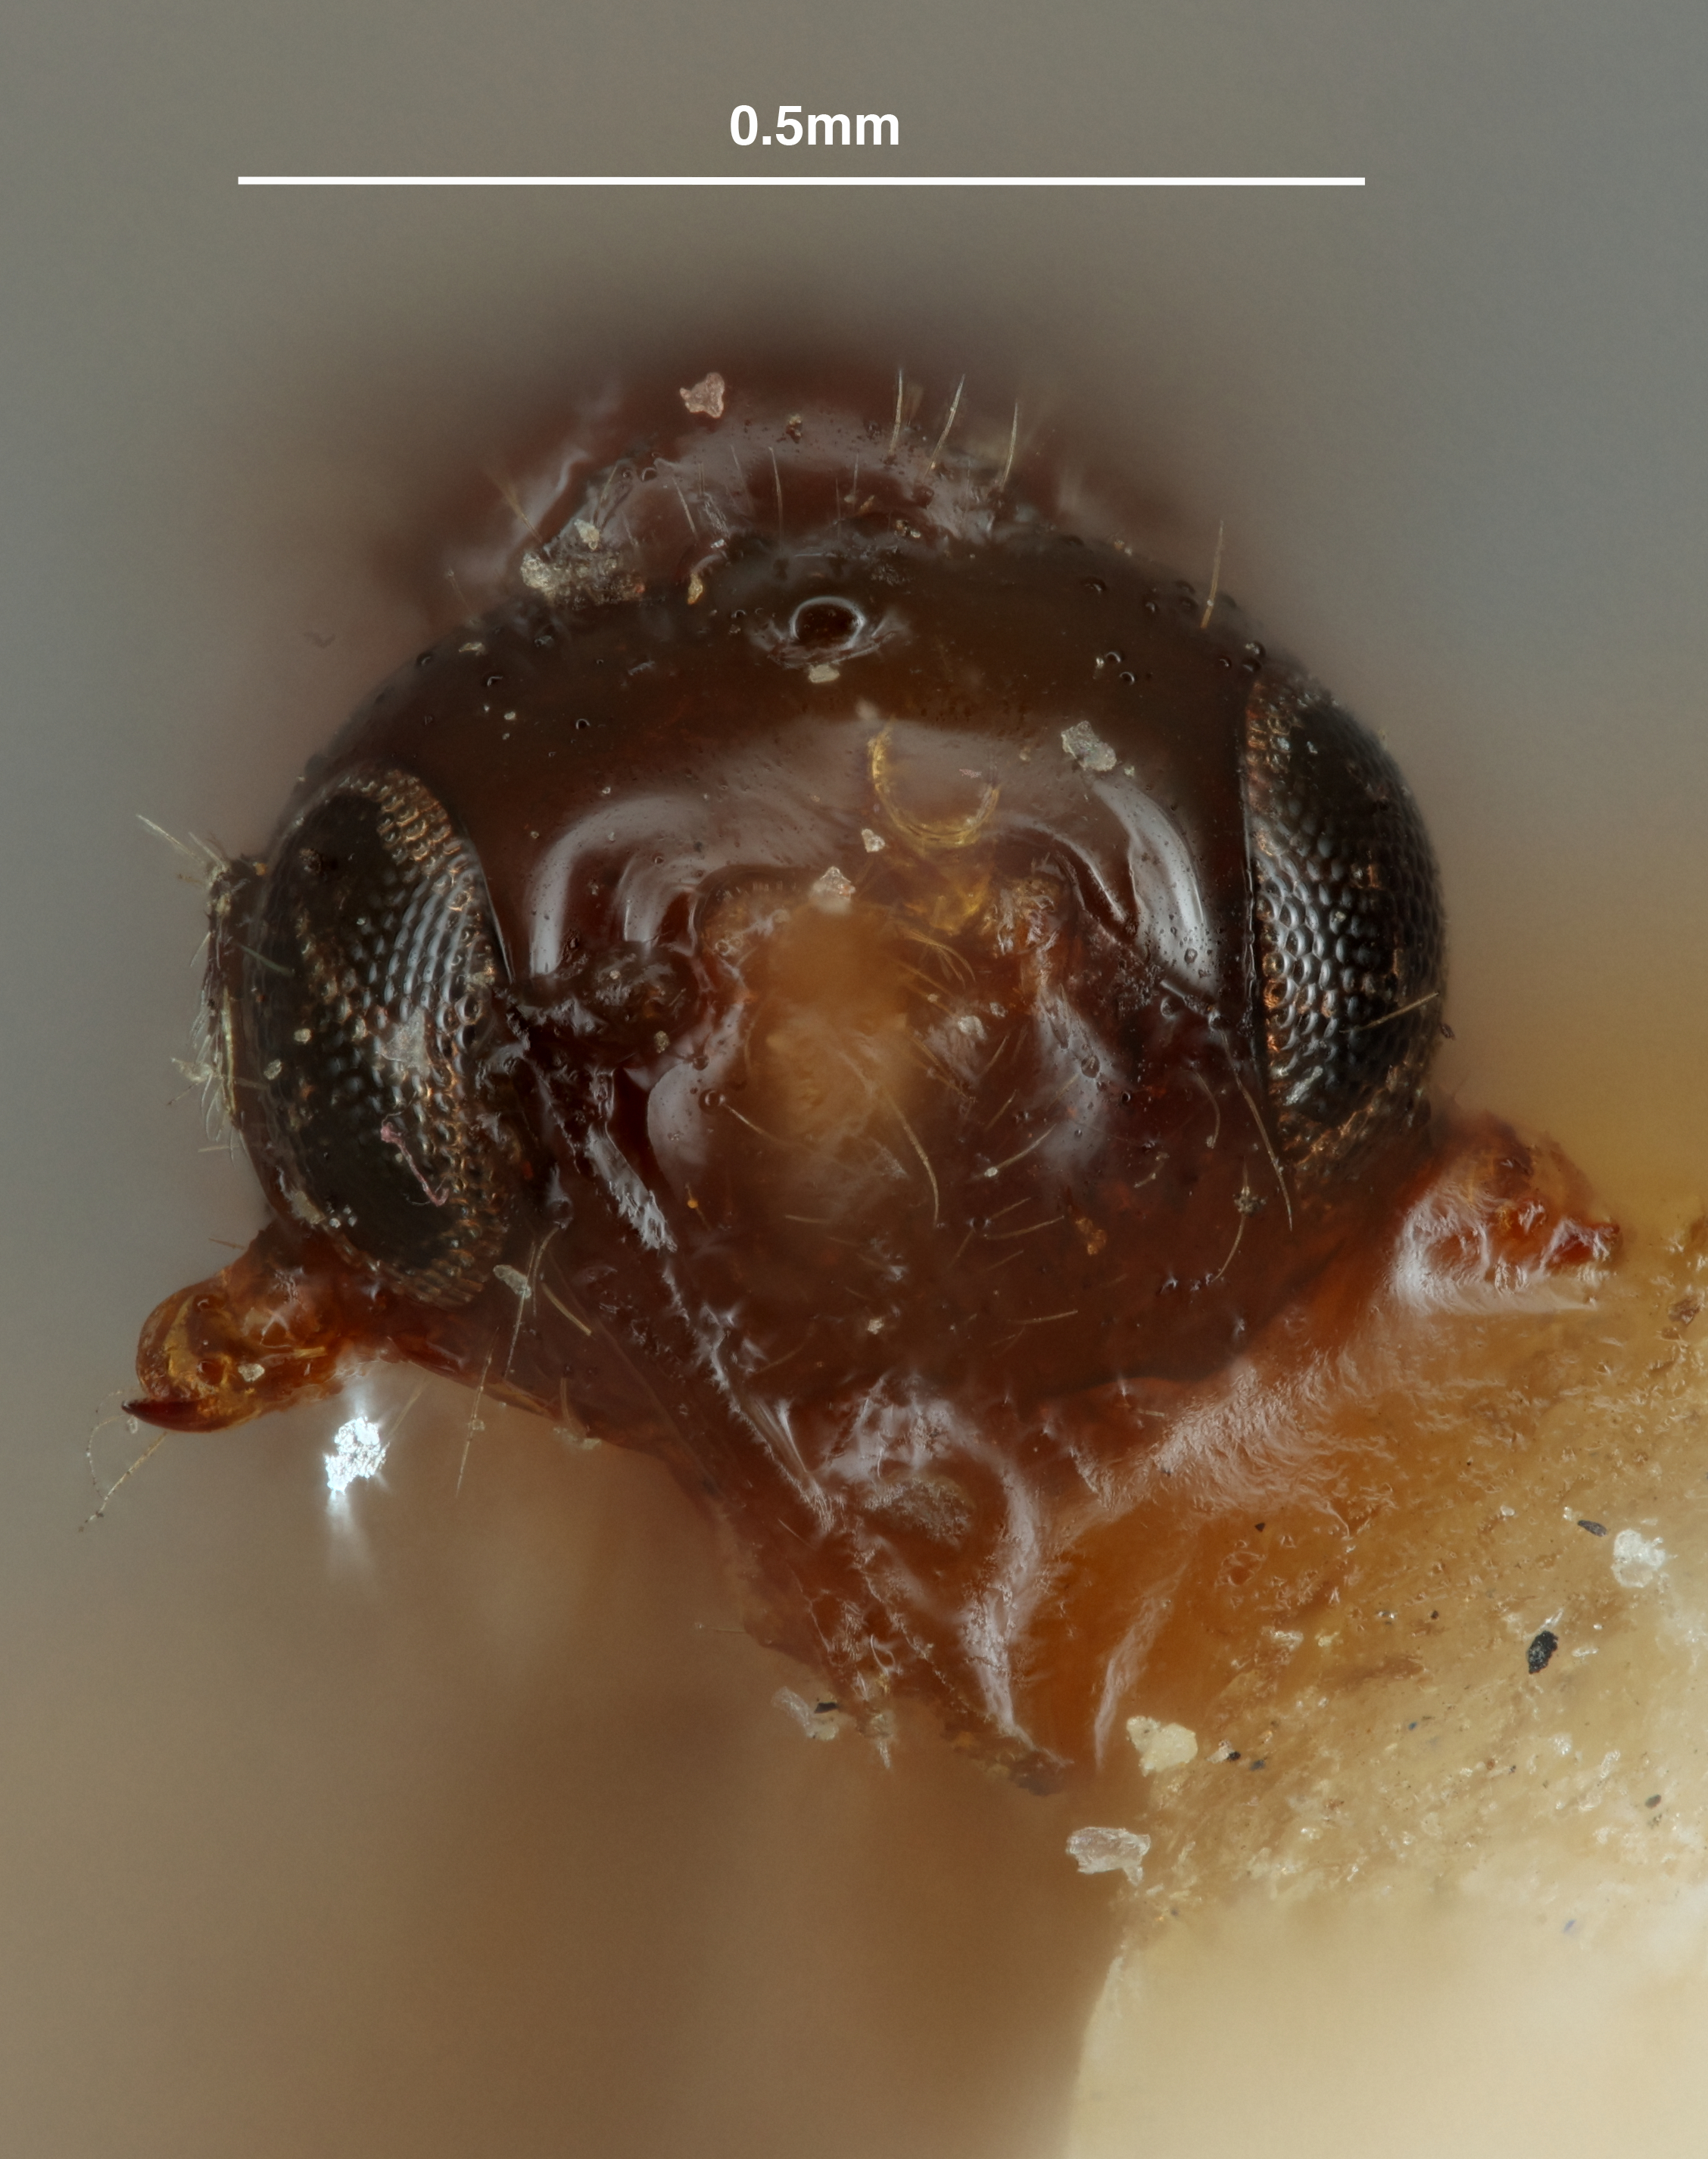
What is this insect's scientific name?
Orthostigma monotonum
